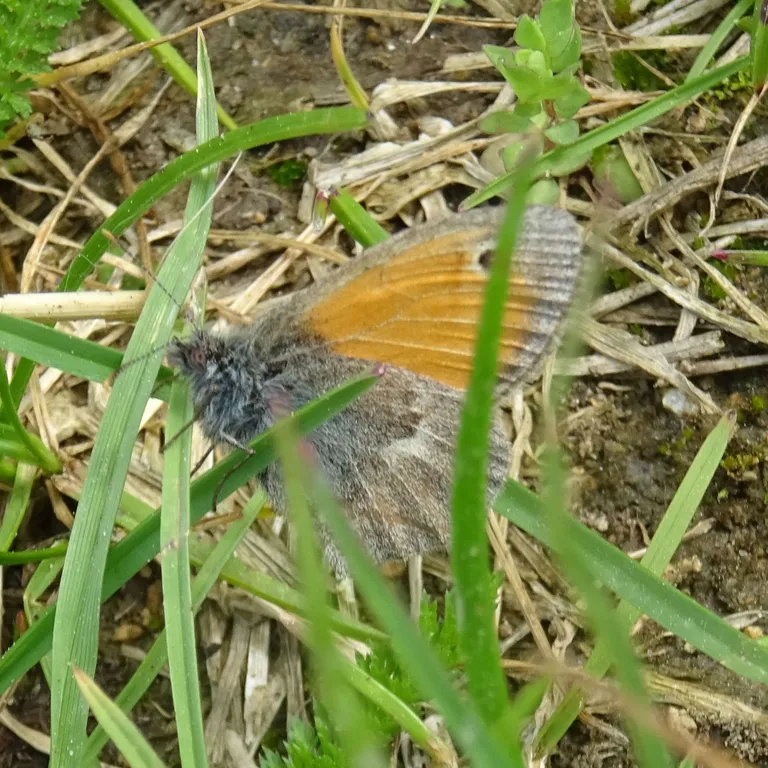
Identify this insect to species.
Coenonympha pamphilus
